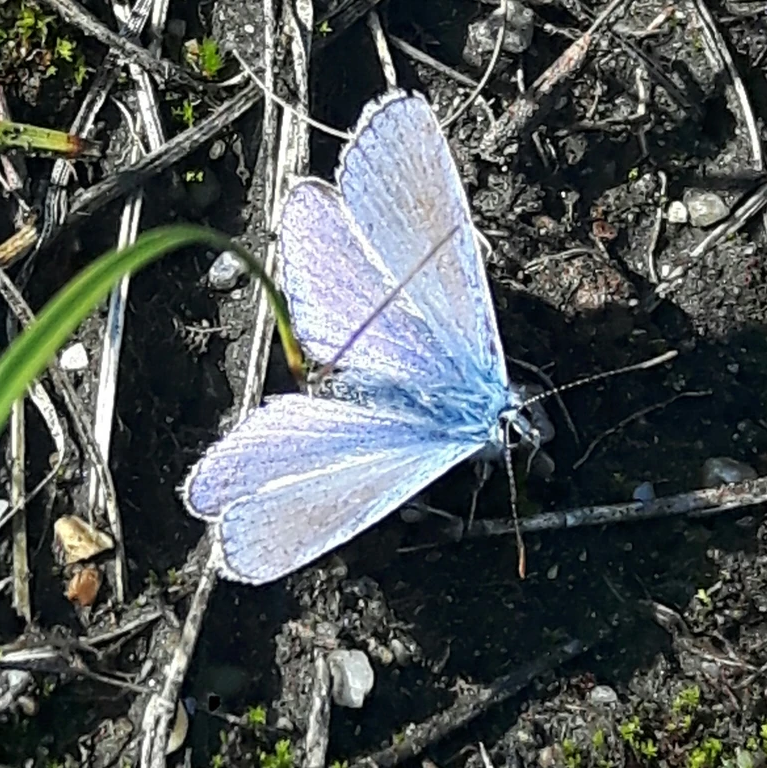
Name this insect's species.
Polyommatus icarus
